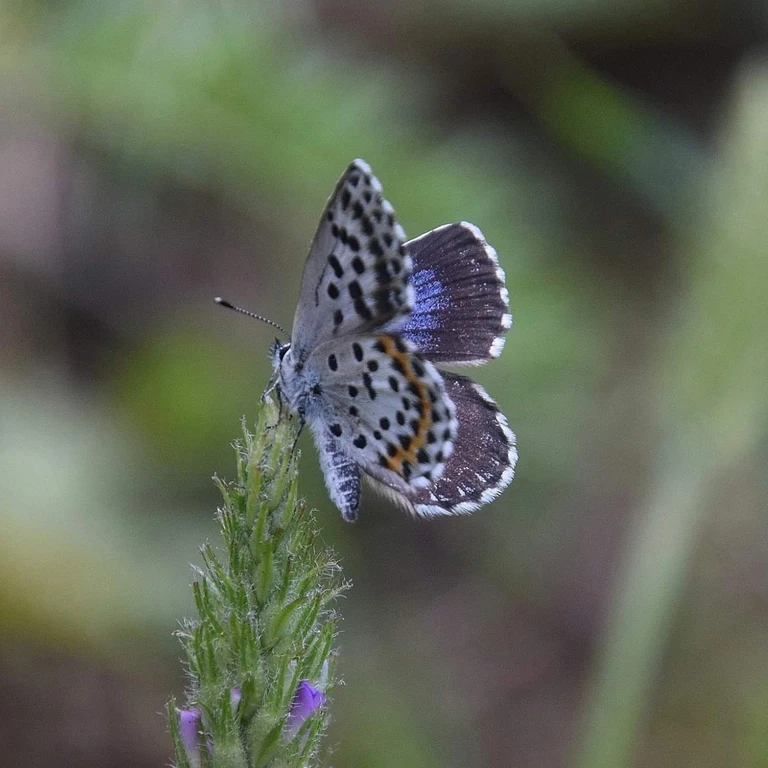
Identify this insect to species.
Scolitantides orion
